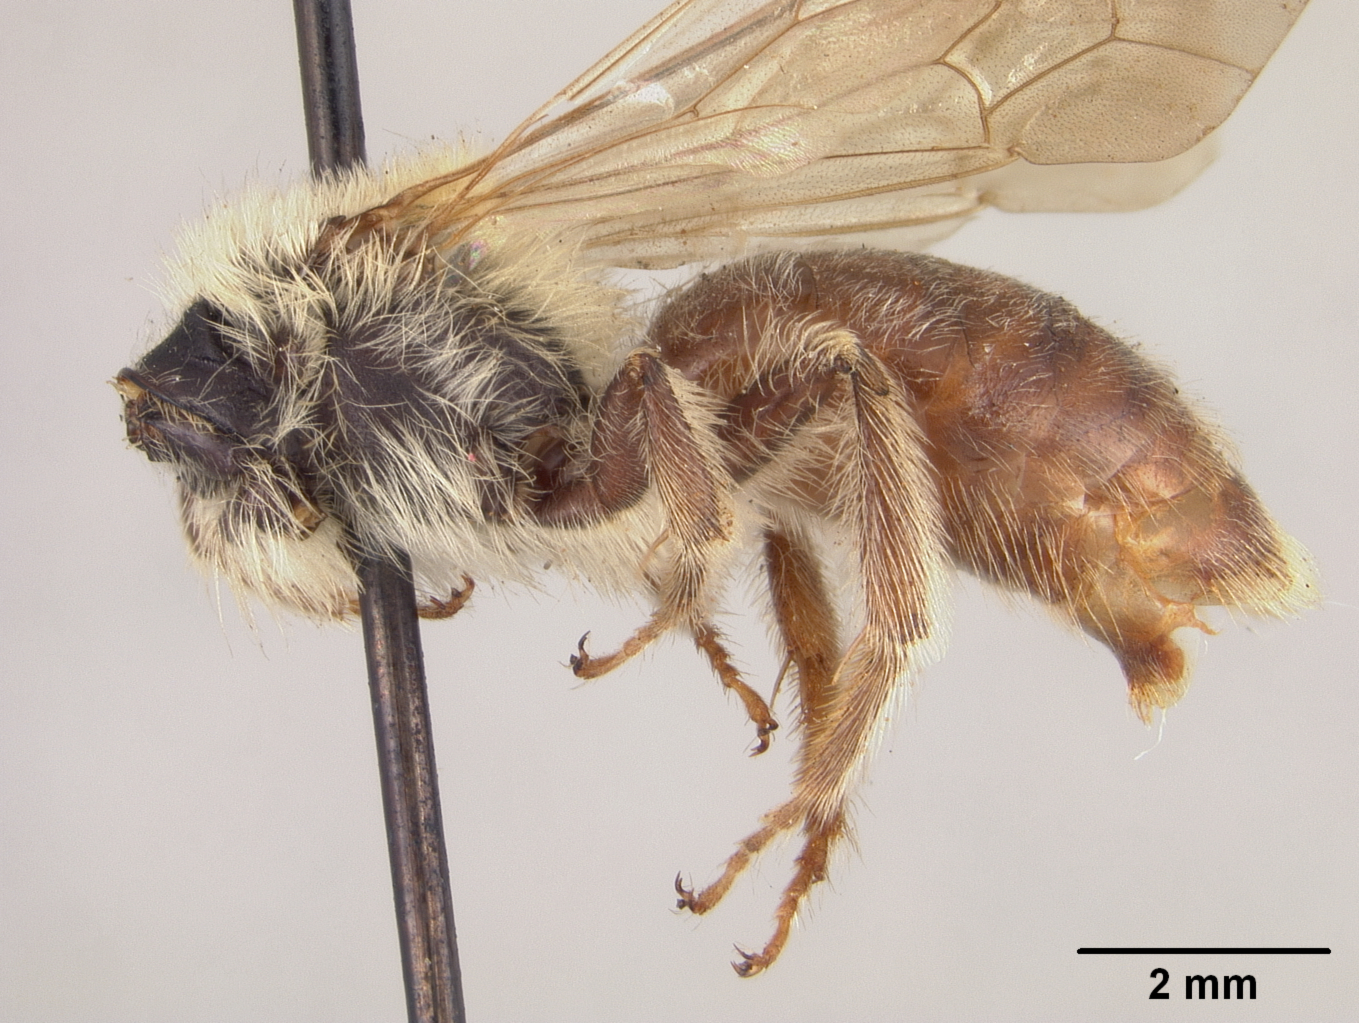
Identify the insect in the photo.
Andrena brunniventris
